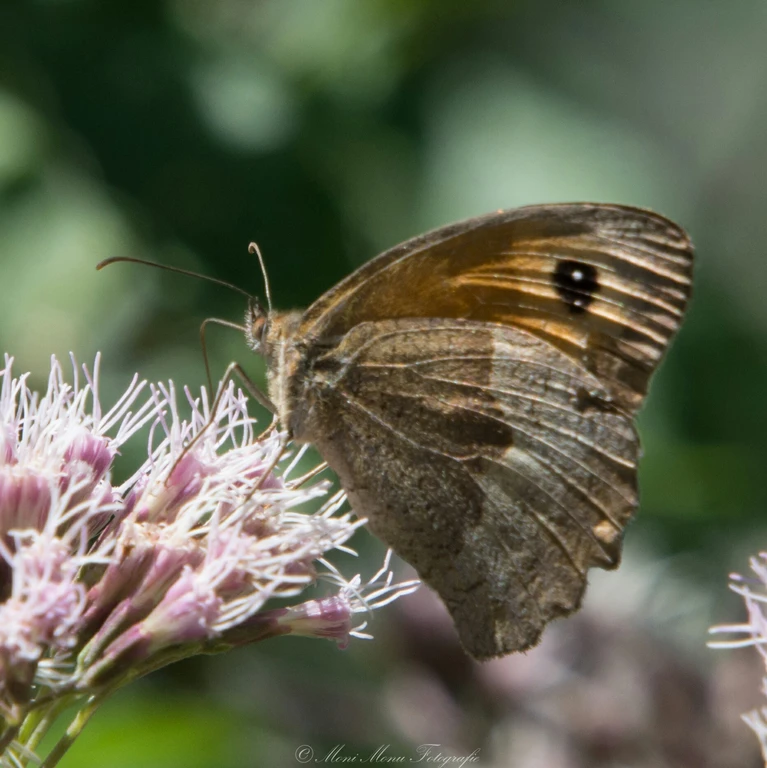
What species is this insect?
Maniola jurtina
